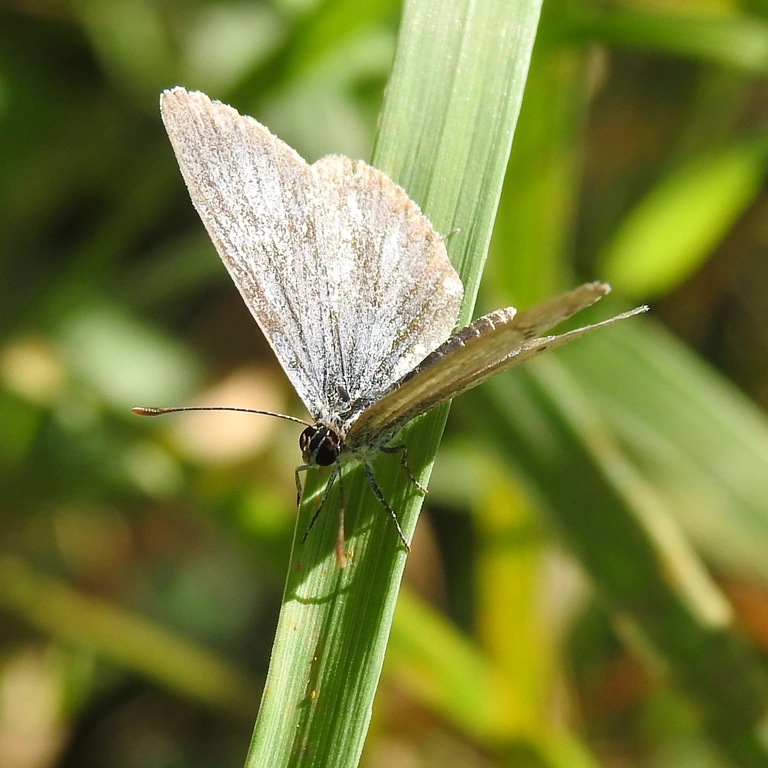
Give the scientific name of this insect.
Cupido argiades (also Elkalyce argiades)
